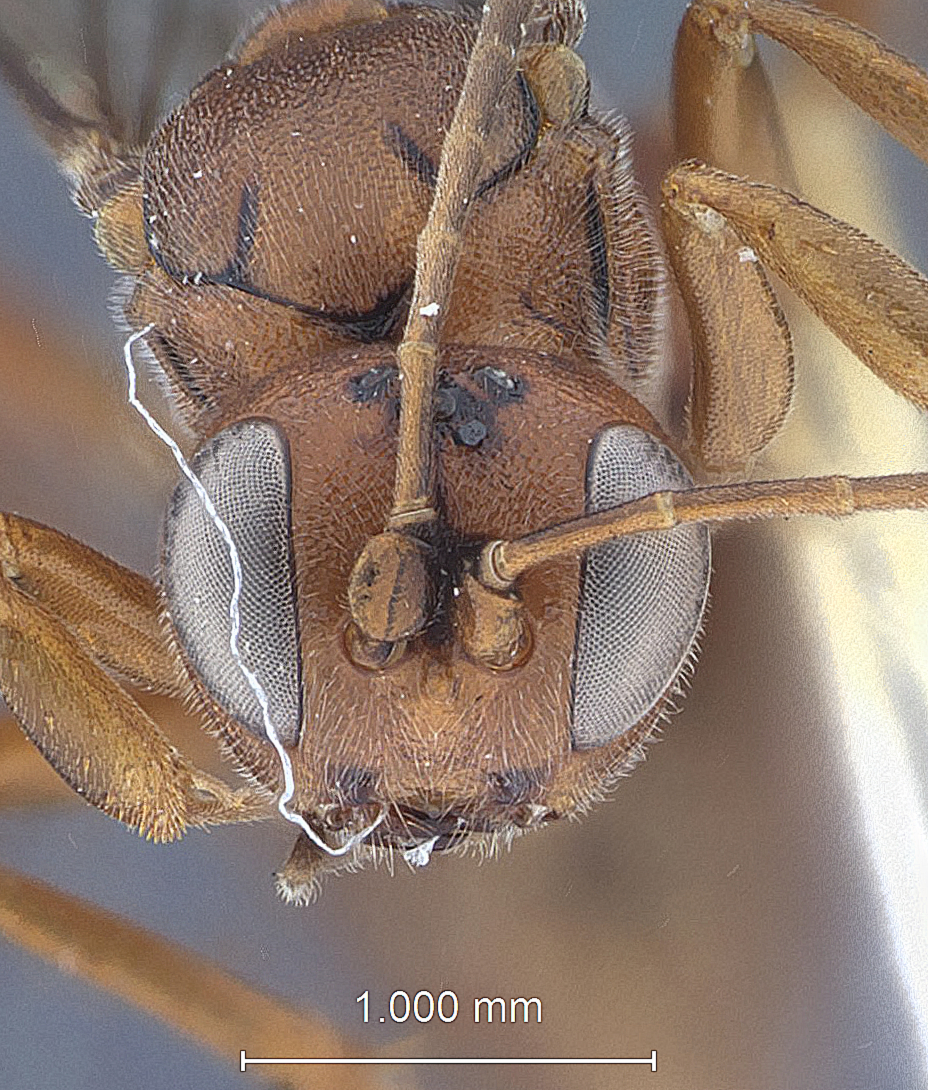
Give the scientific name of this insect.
Xylophrurus fasciatus
